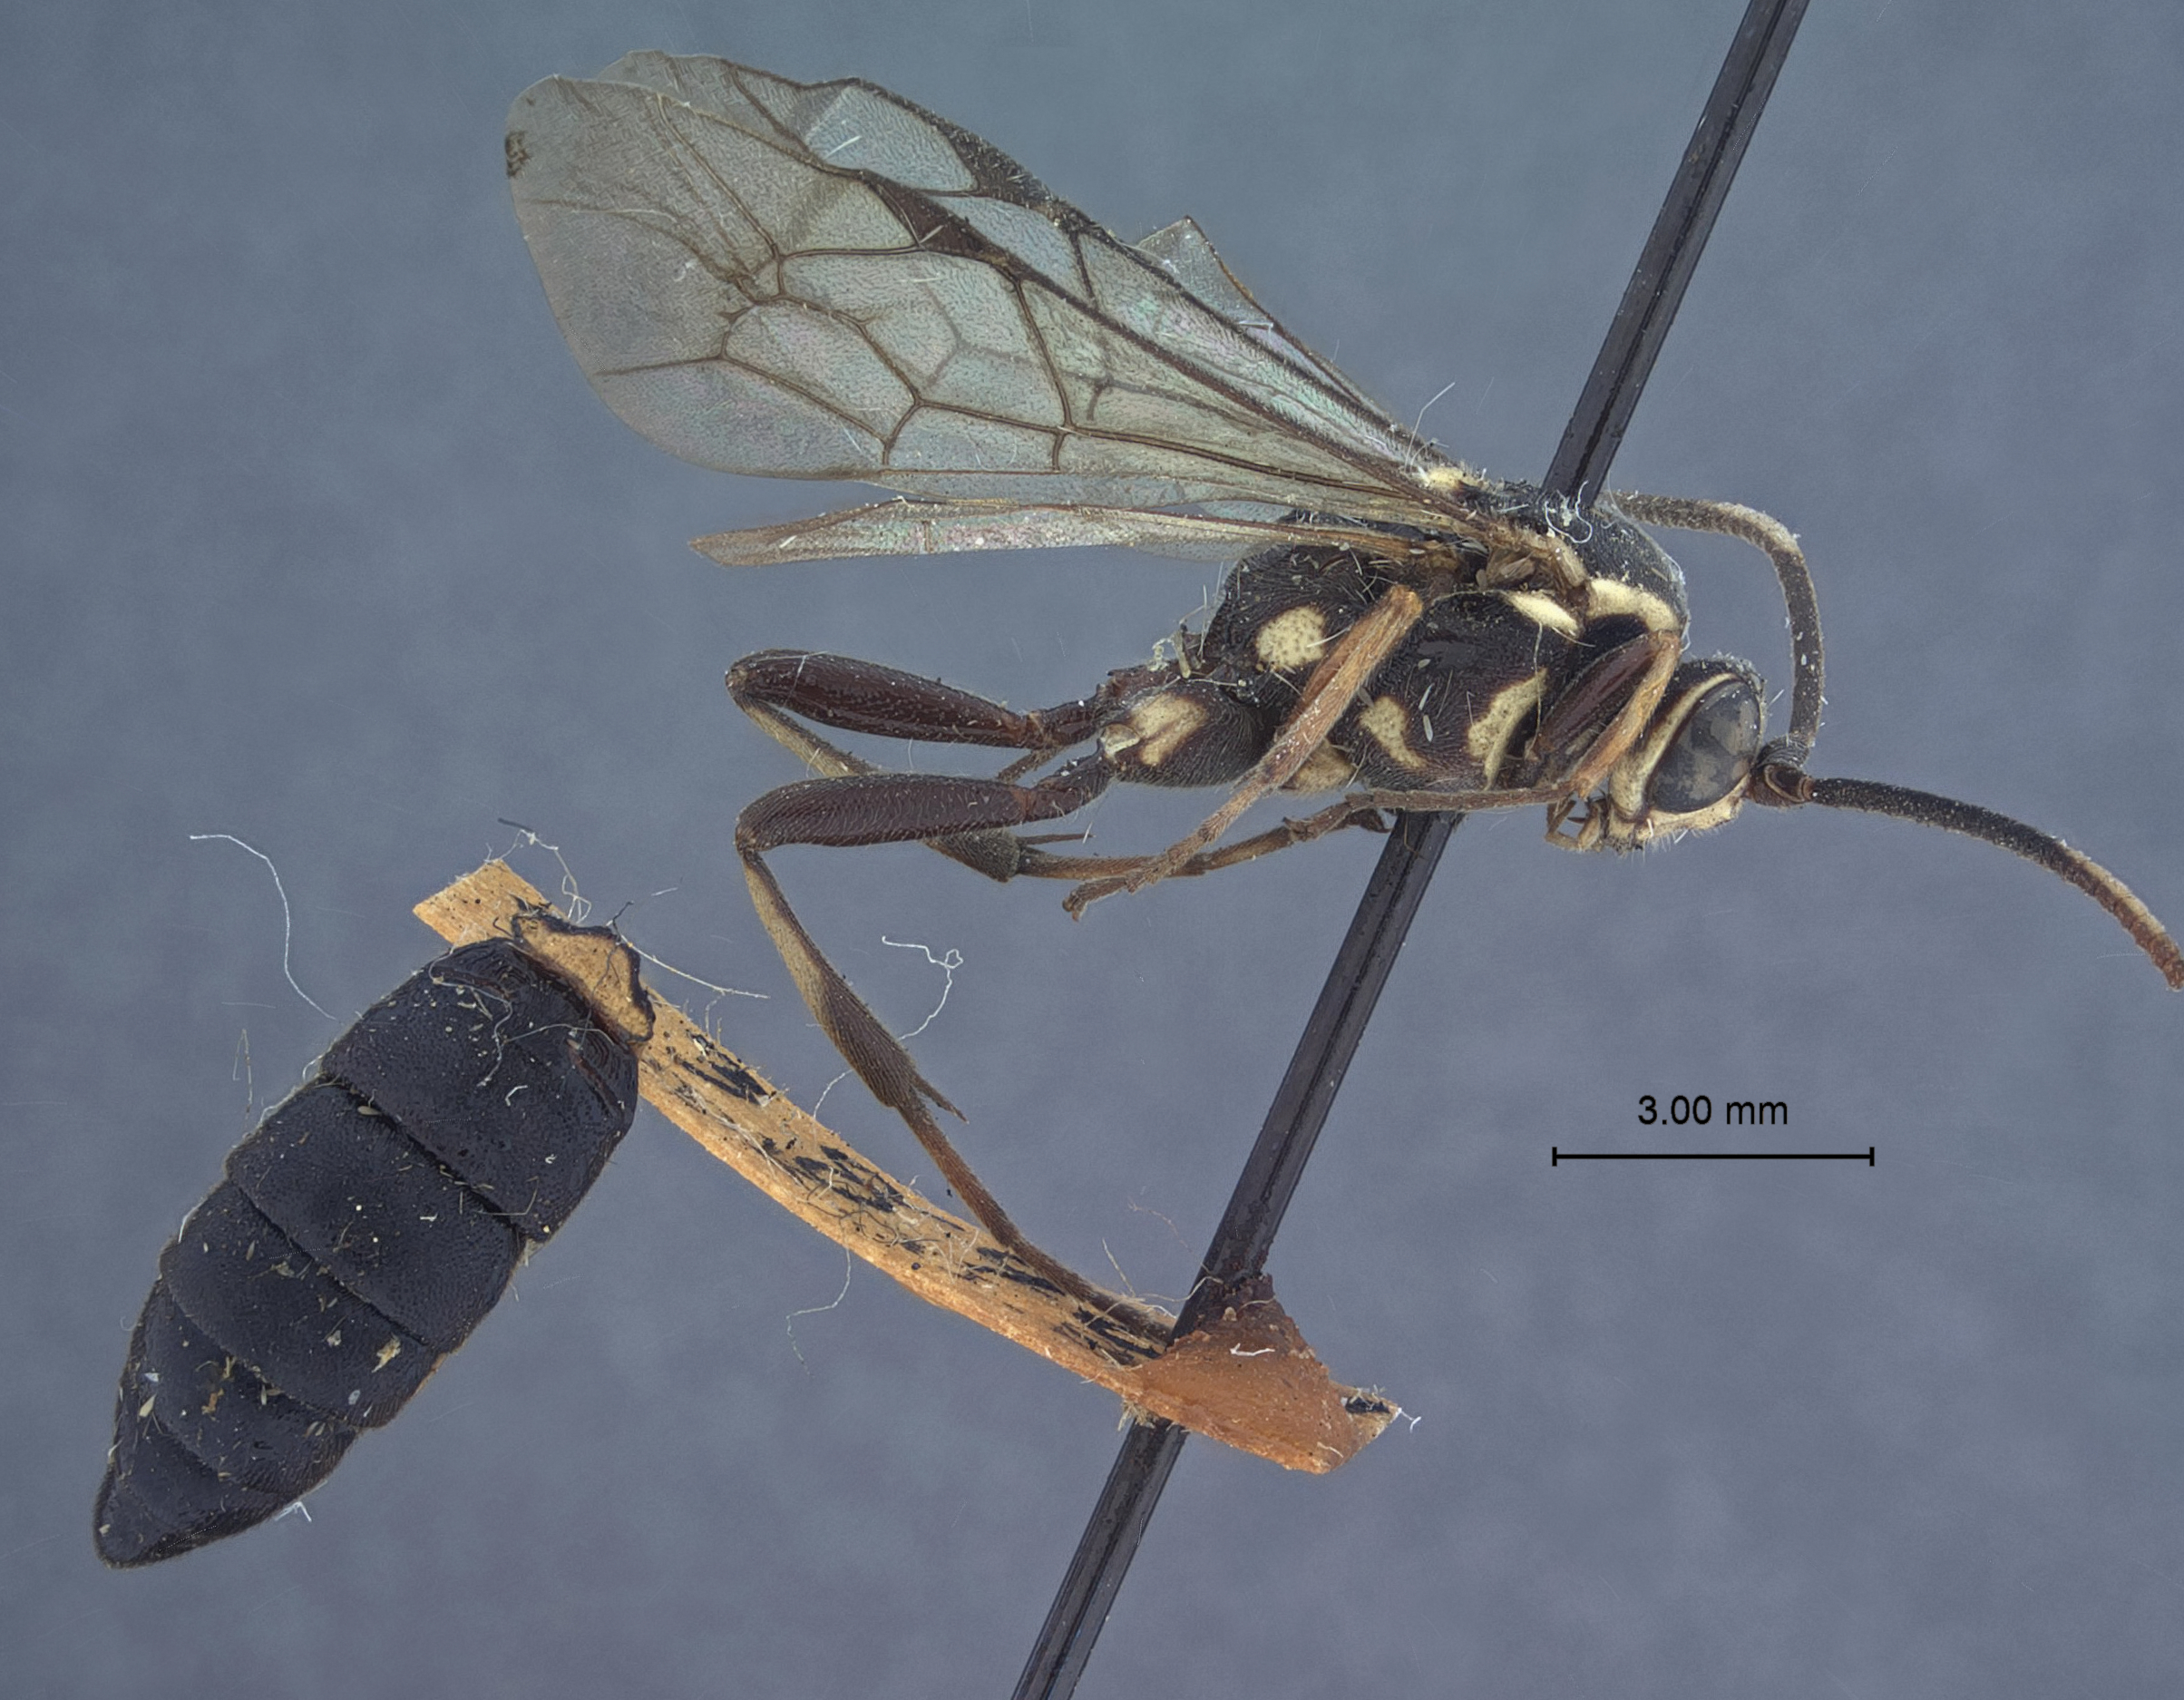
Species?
Ichneumon burkei
